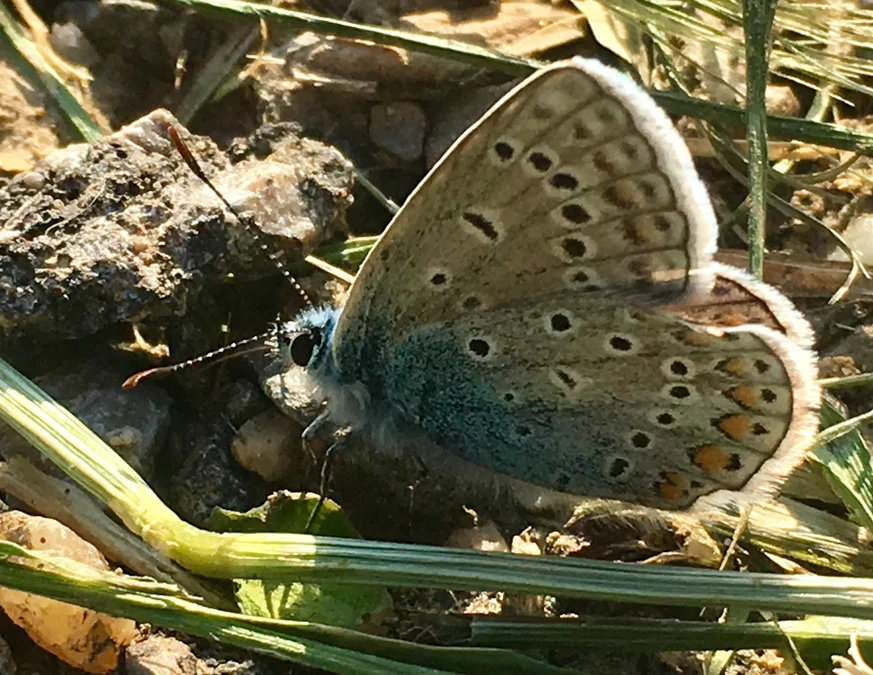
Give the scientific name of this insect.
Polyommatus icarus
